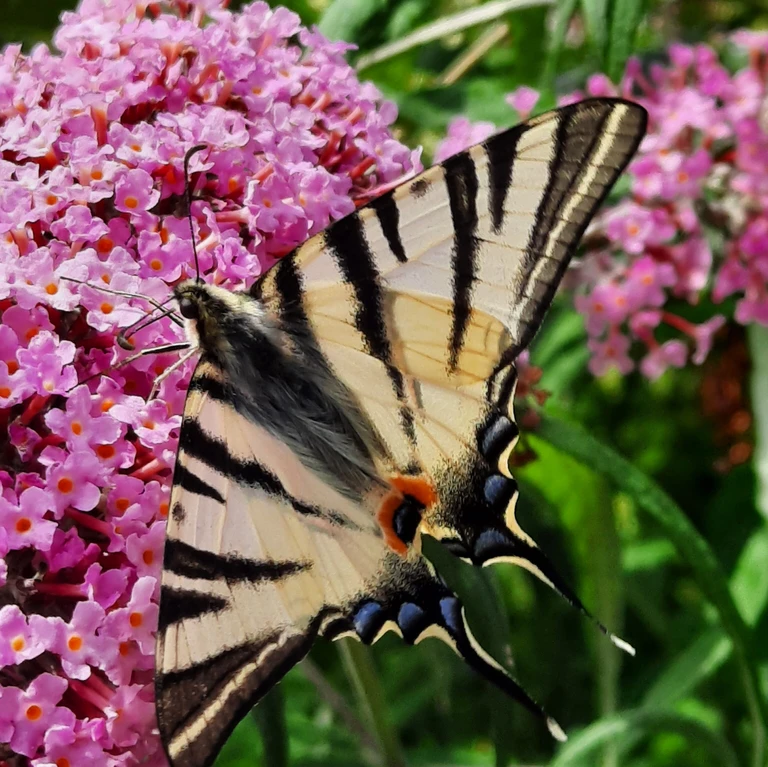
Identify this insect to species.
Iphiclides podalirius
